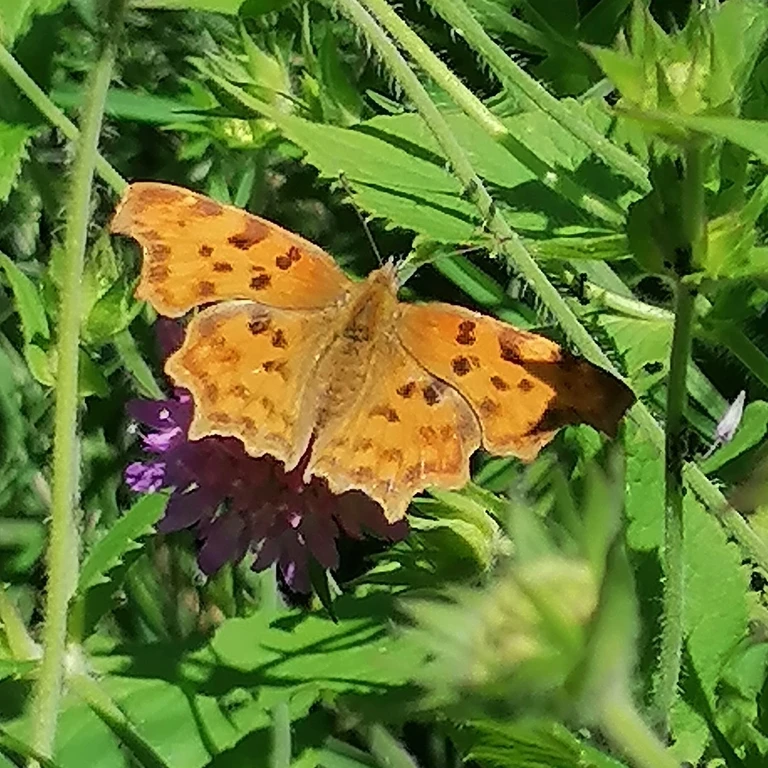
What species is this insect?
Polygonia c-album
